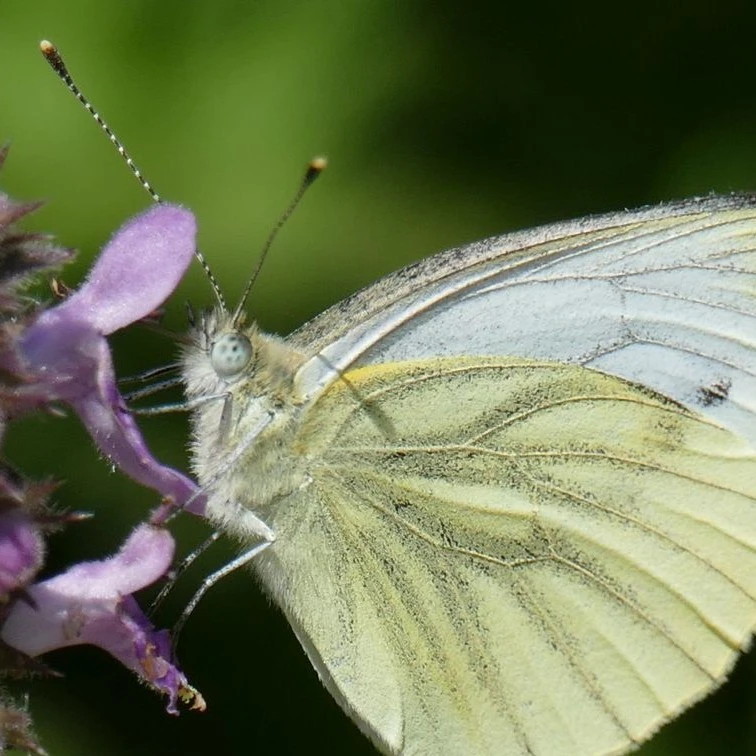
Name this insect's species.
Pieris napi
